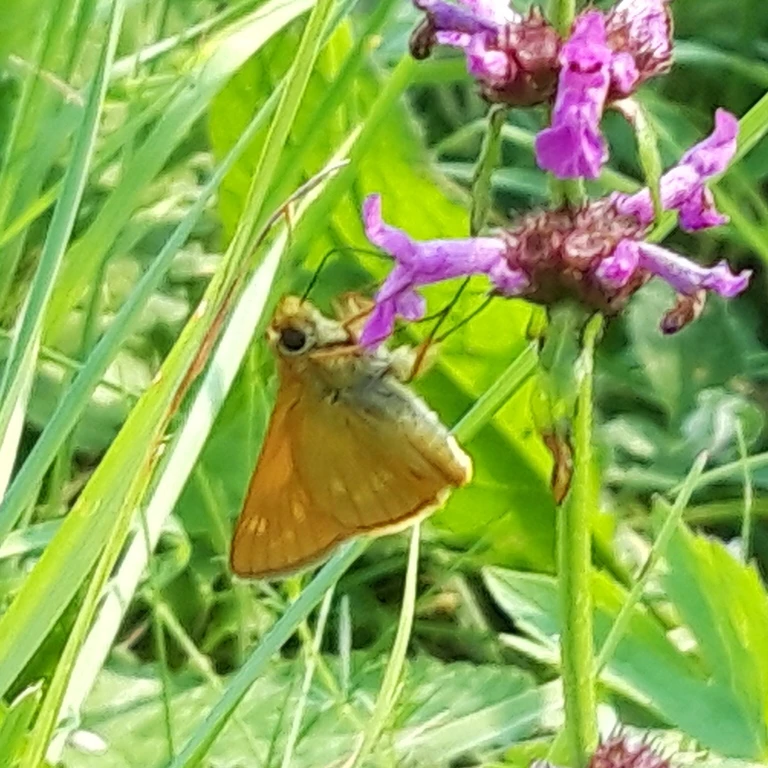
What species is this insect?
Ochlodes sylvanus (also Ochlodes venata)
